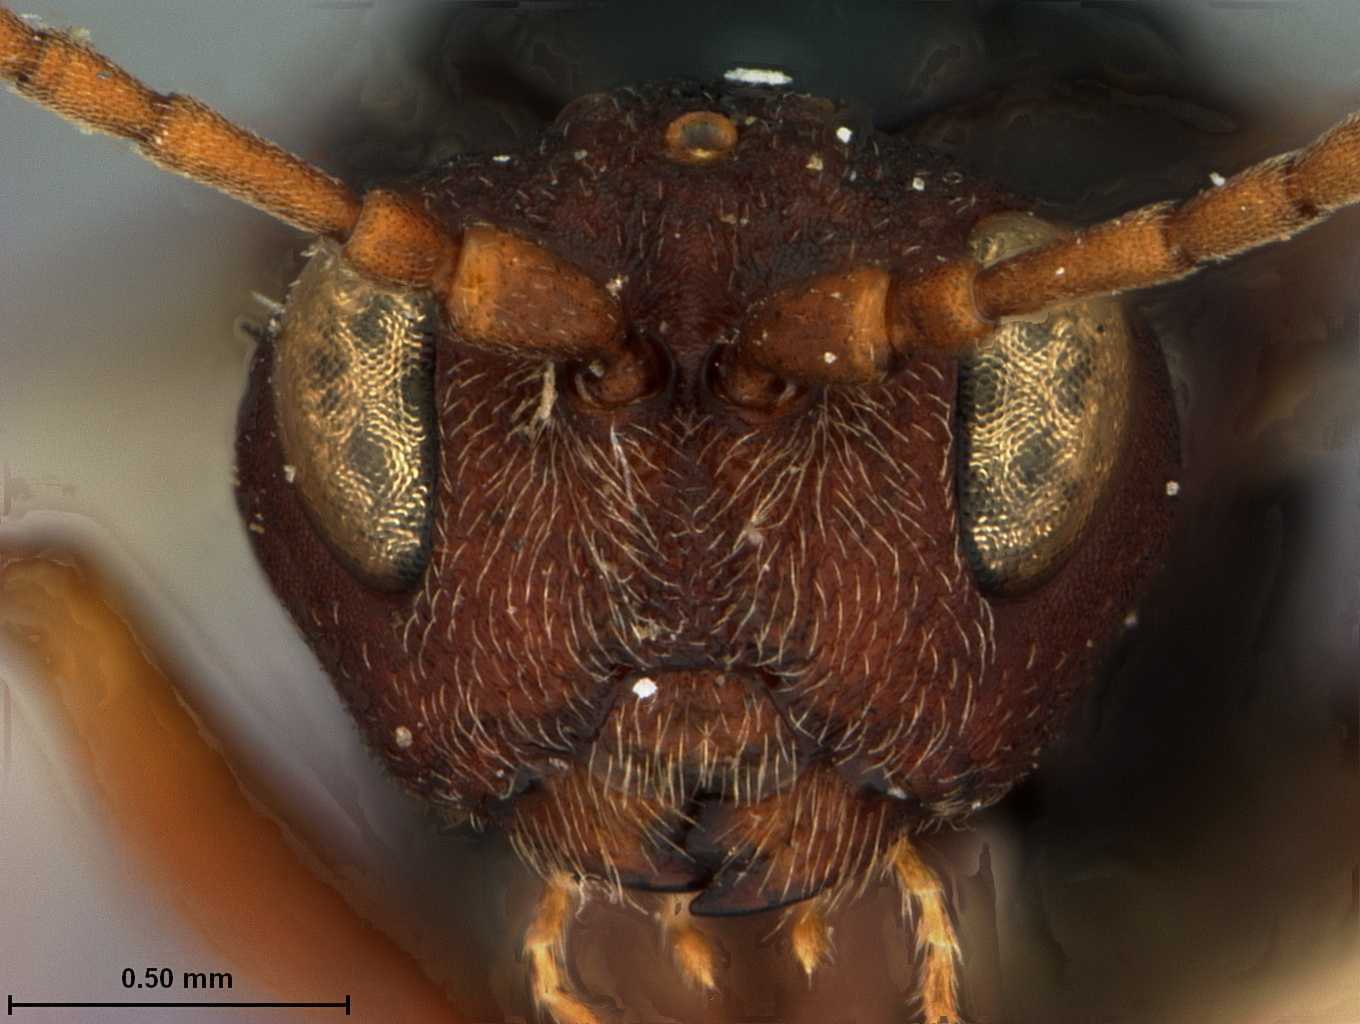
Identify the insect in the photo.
Trisolenia punctata
